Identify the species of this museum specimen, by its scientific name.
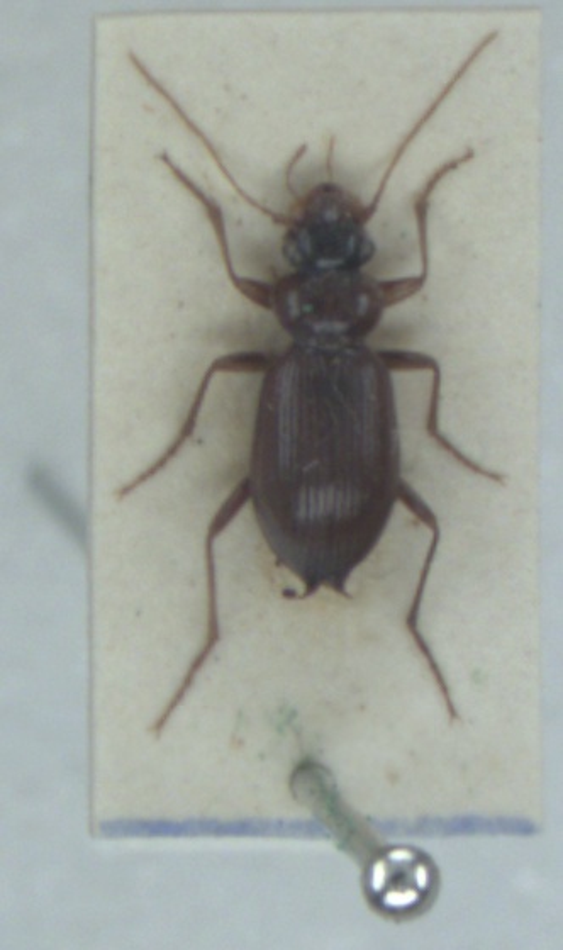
Leistus terminatus
